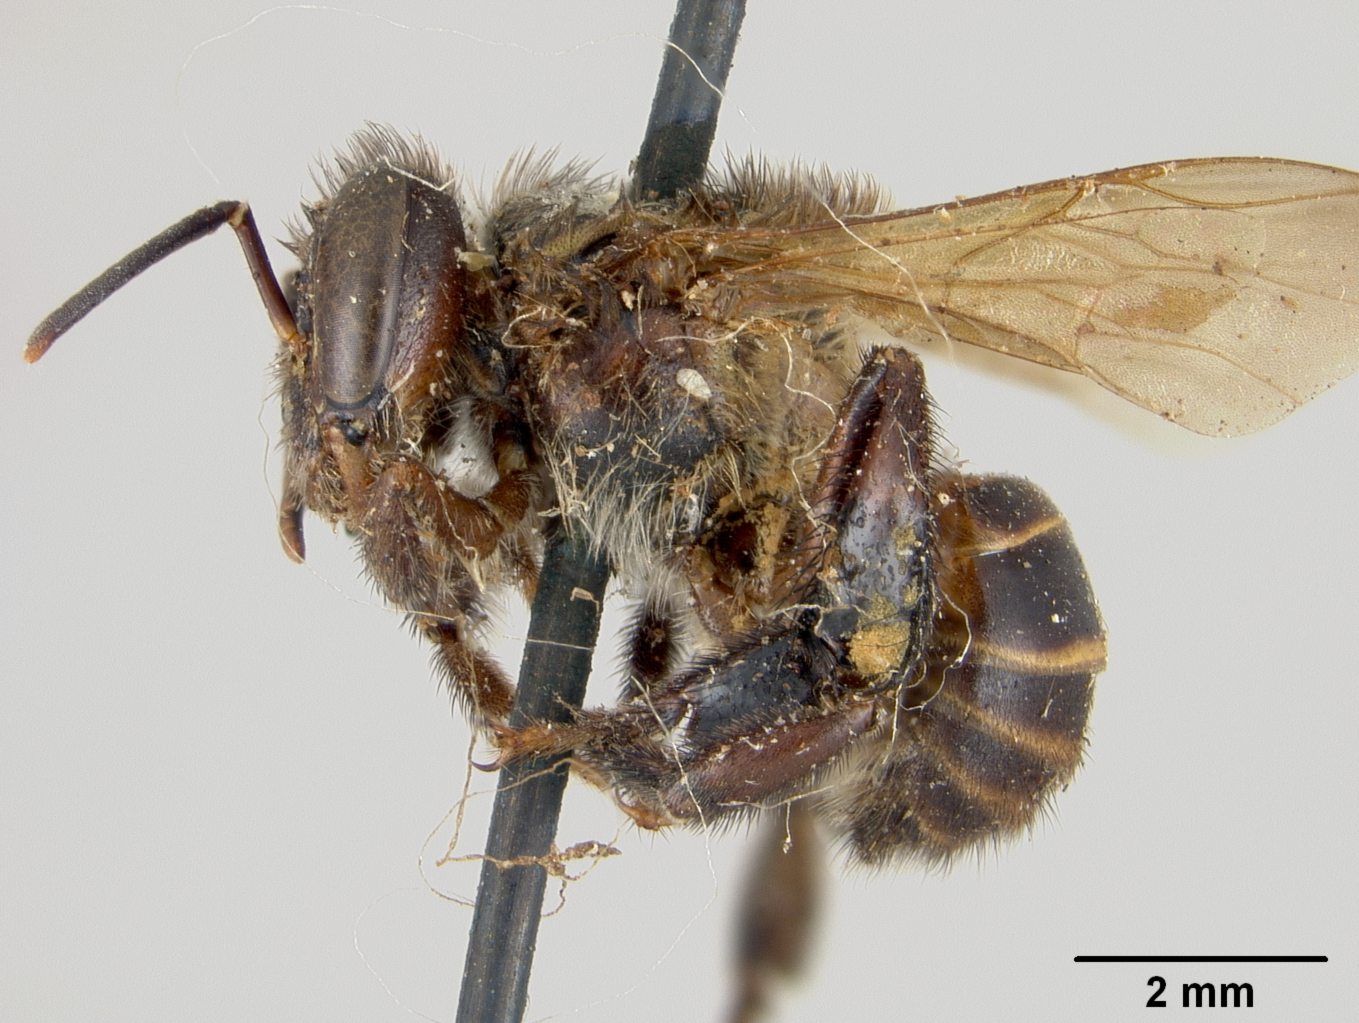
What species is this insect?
Melipona marginata
